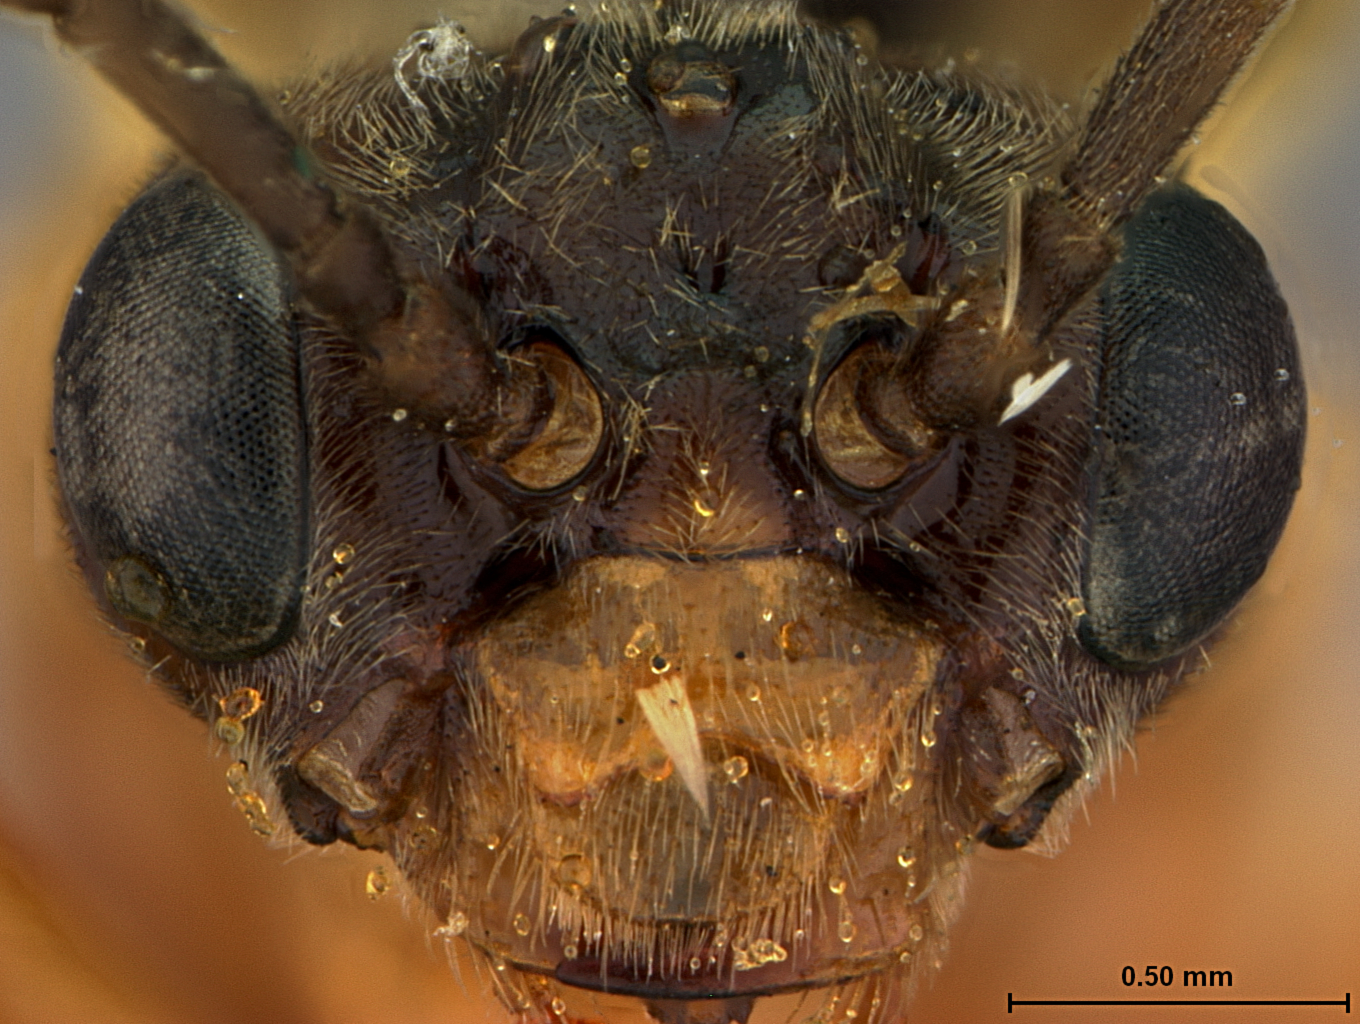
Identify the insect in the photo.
Monostegia nearctica
